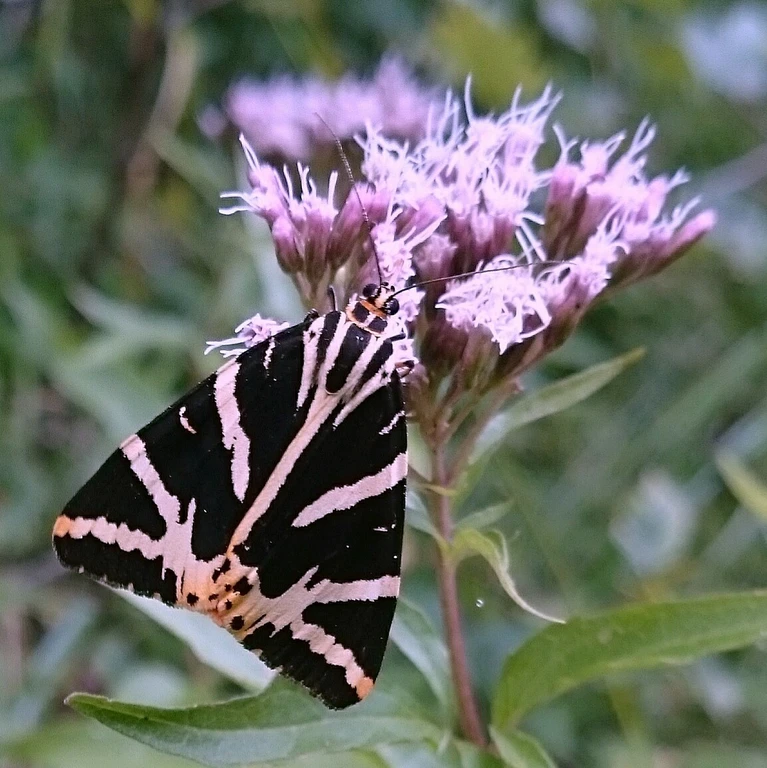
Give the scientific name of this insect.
Euplagia quadripunctaria
